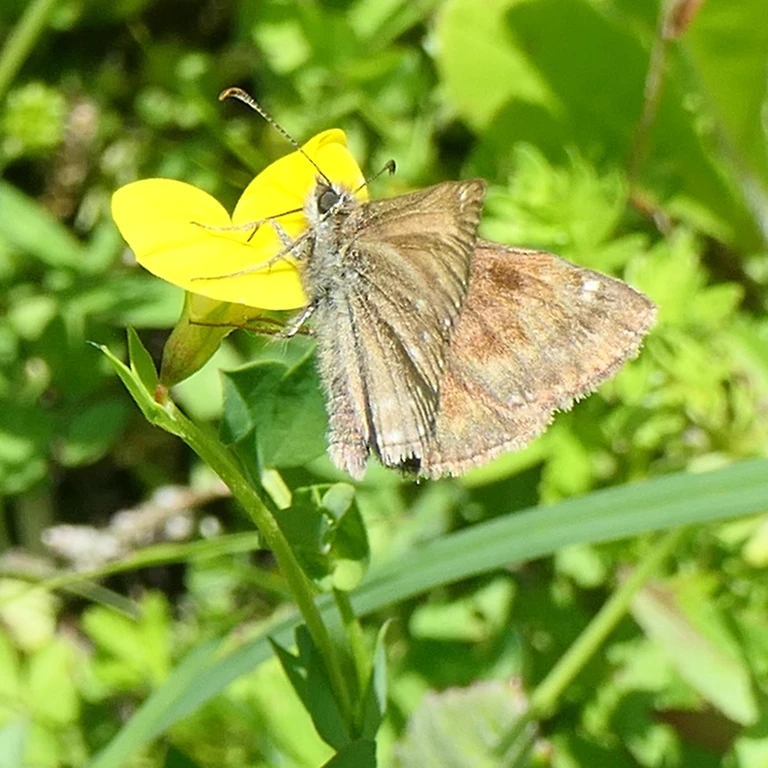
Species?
Erynnis tages
